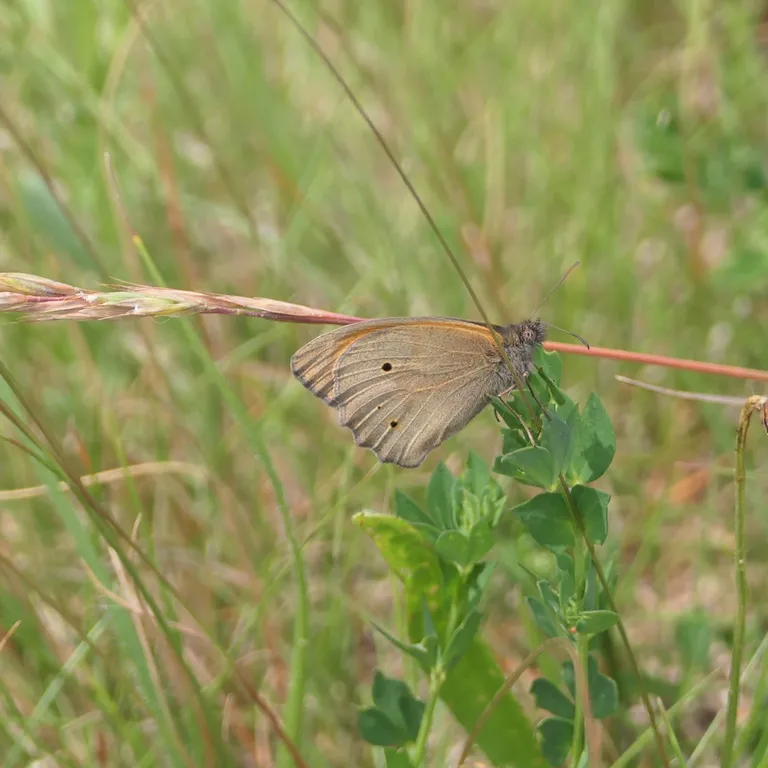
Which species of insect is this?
Maniola jurtina
